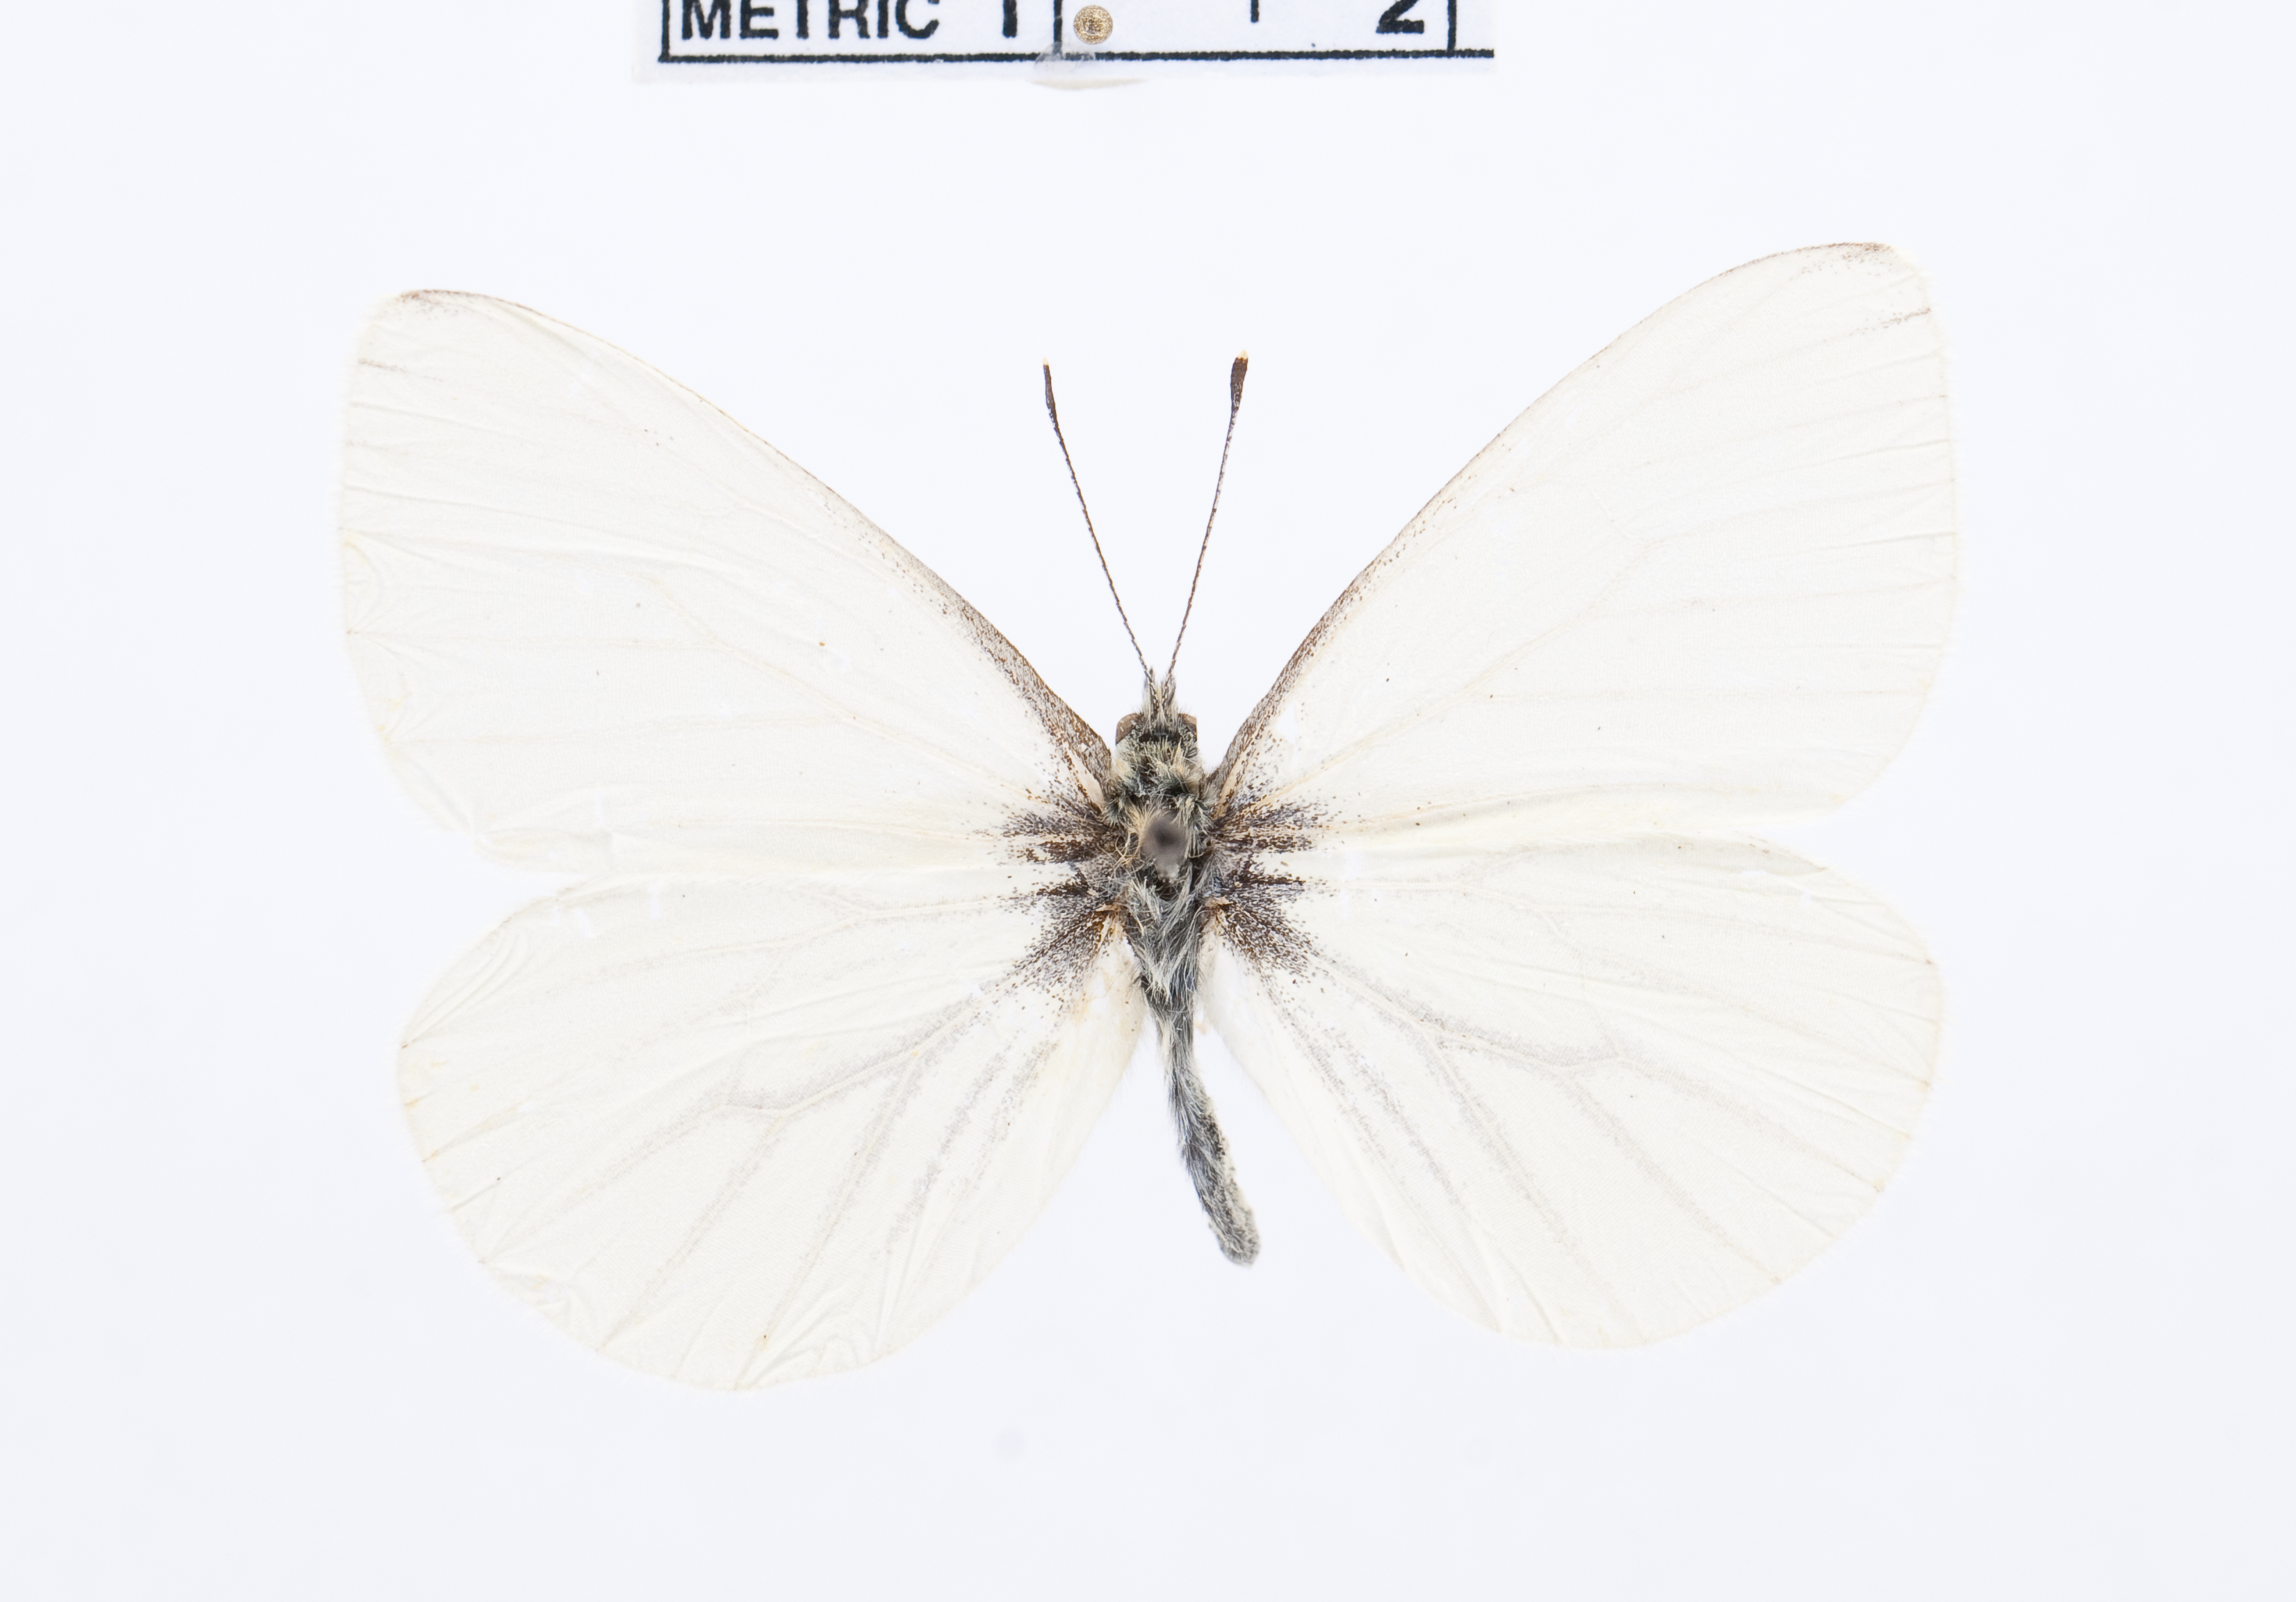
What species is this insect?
Pieris marginalis
